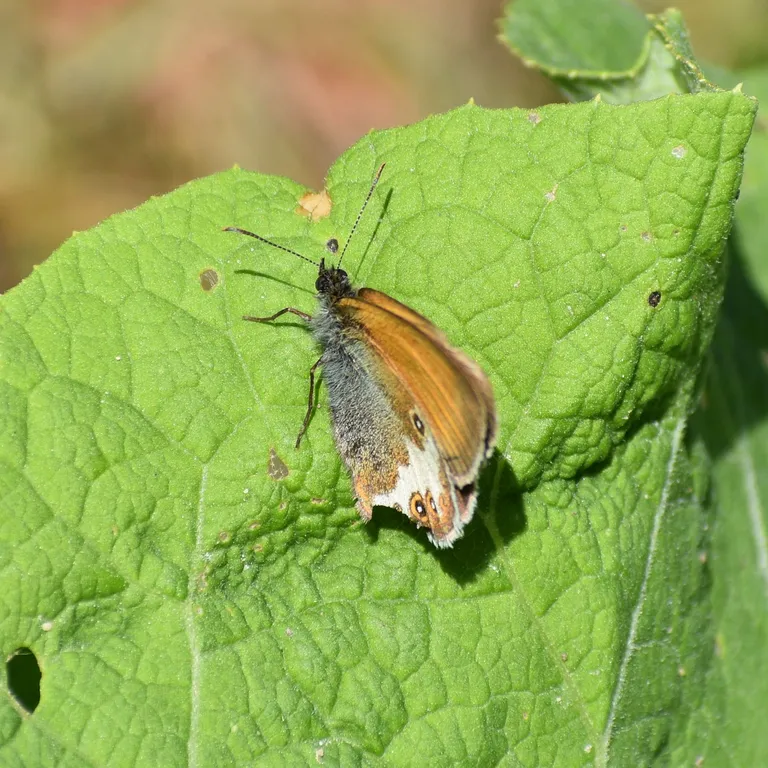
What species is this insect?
Coenonympha arcania
